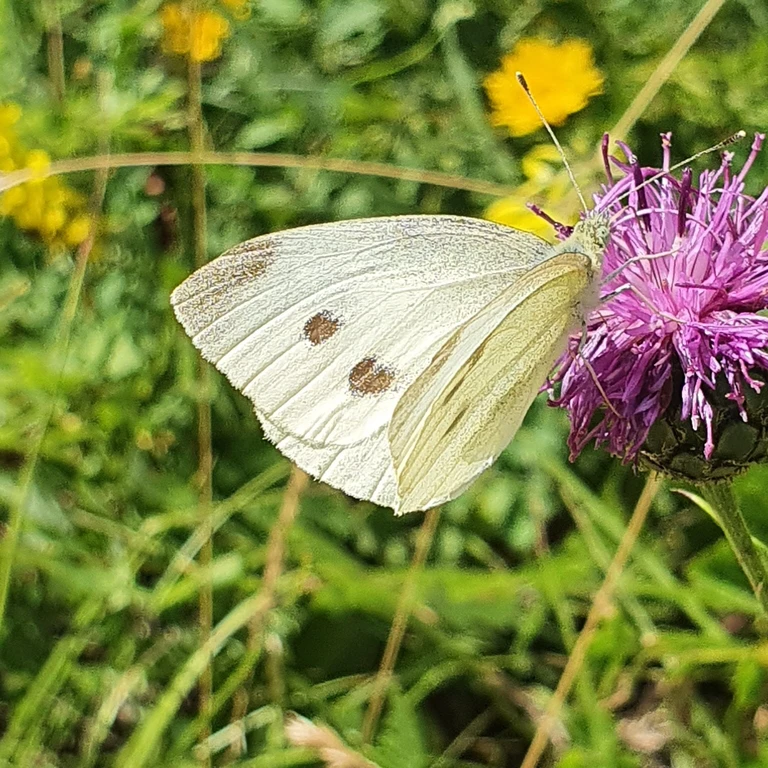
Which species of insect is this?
Pieris rapae
